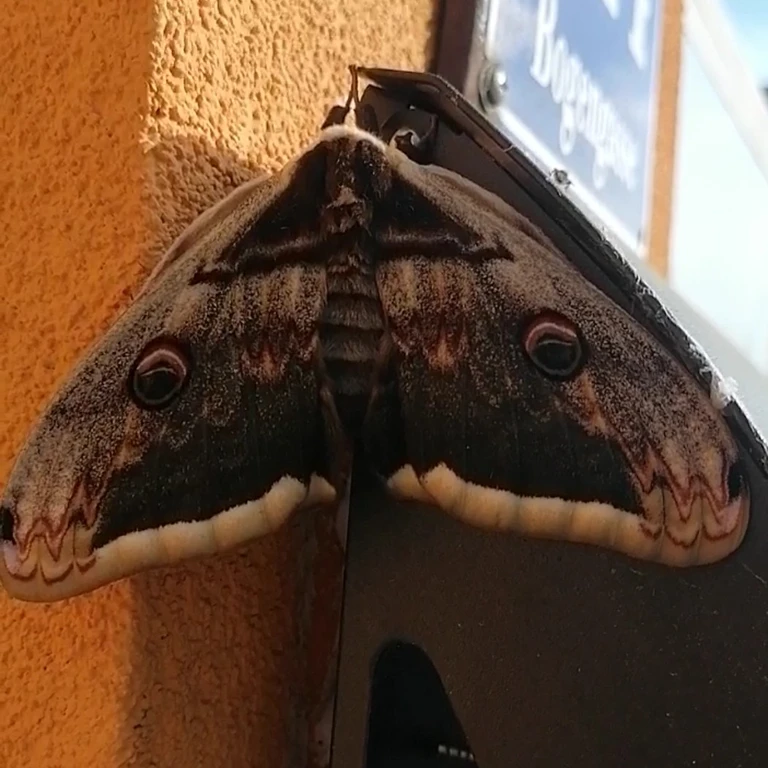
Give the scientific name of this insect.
Saturnia pyri
